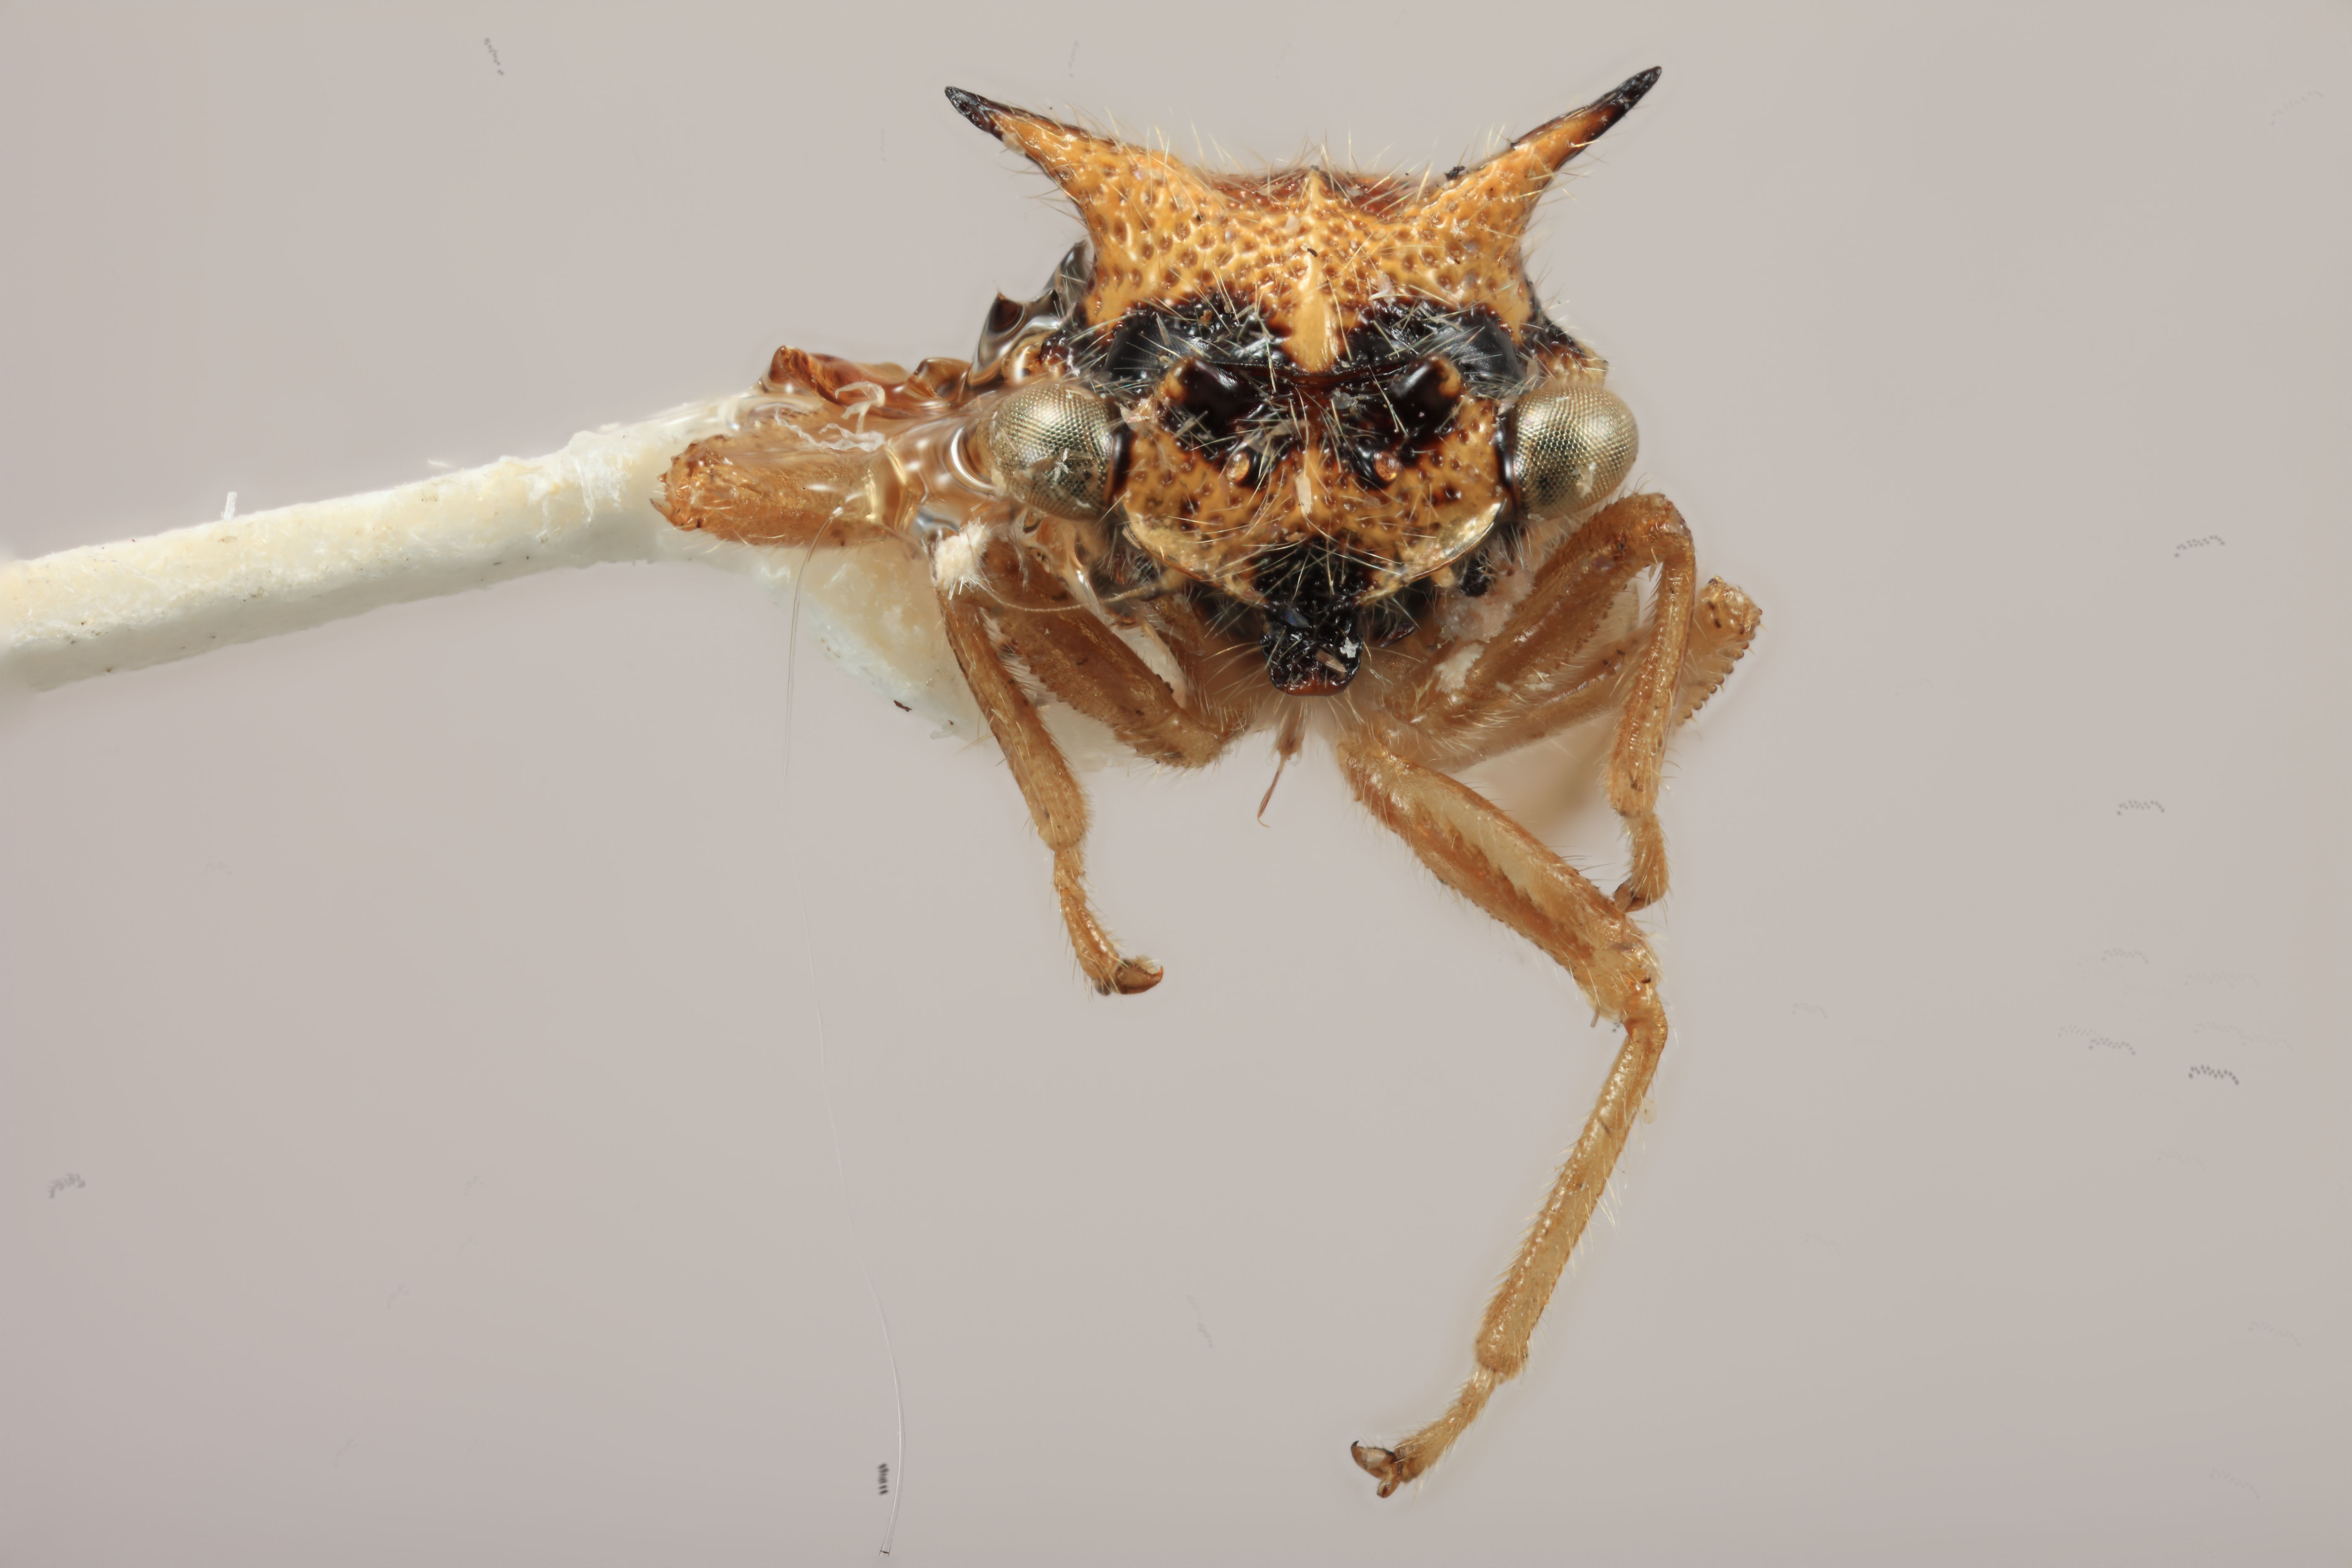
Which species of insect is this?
Tolania cactina
